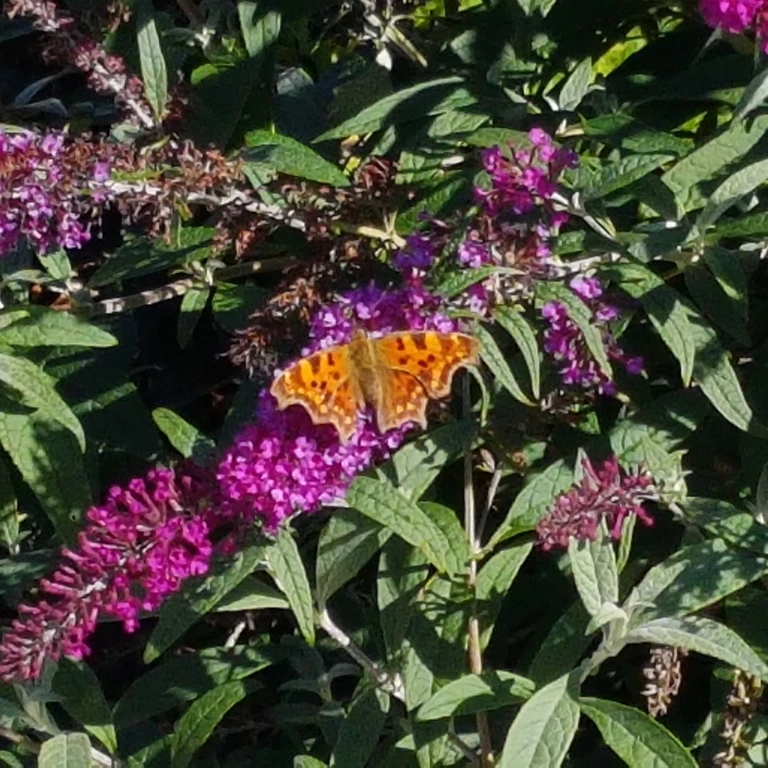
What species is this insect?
Polygonia c-album
